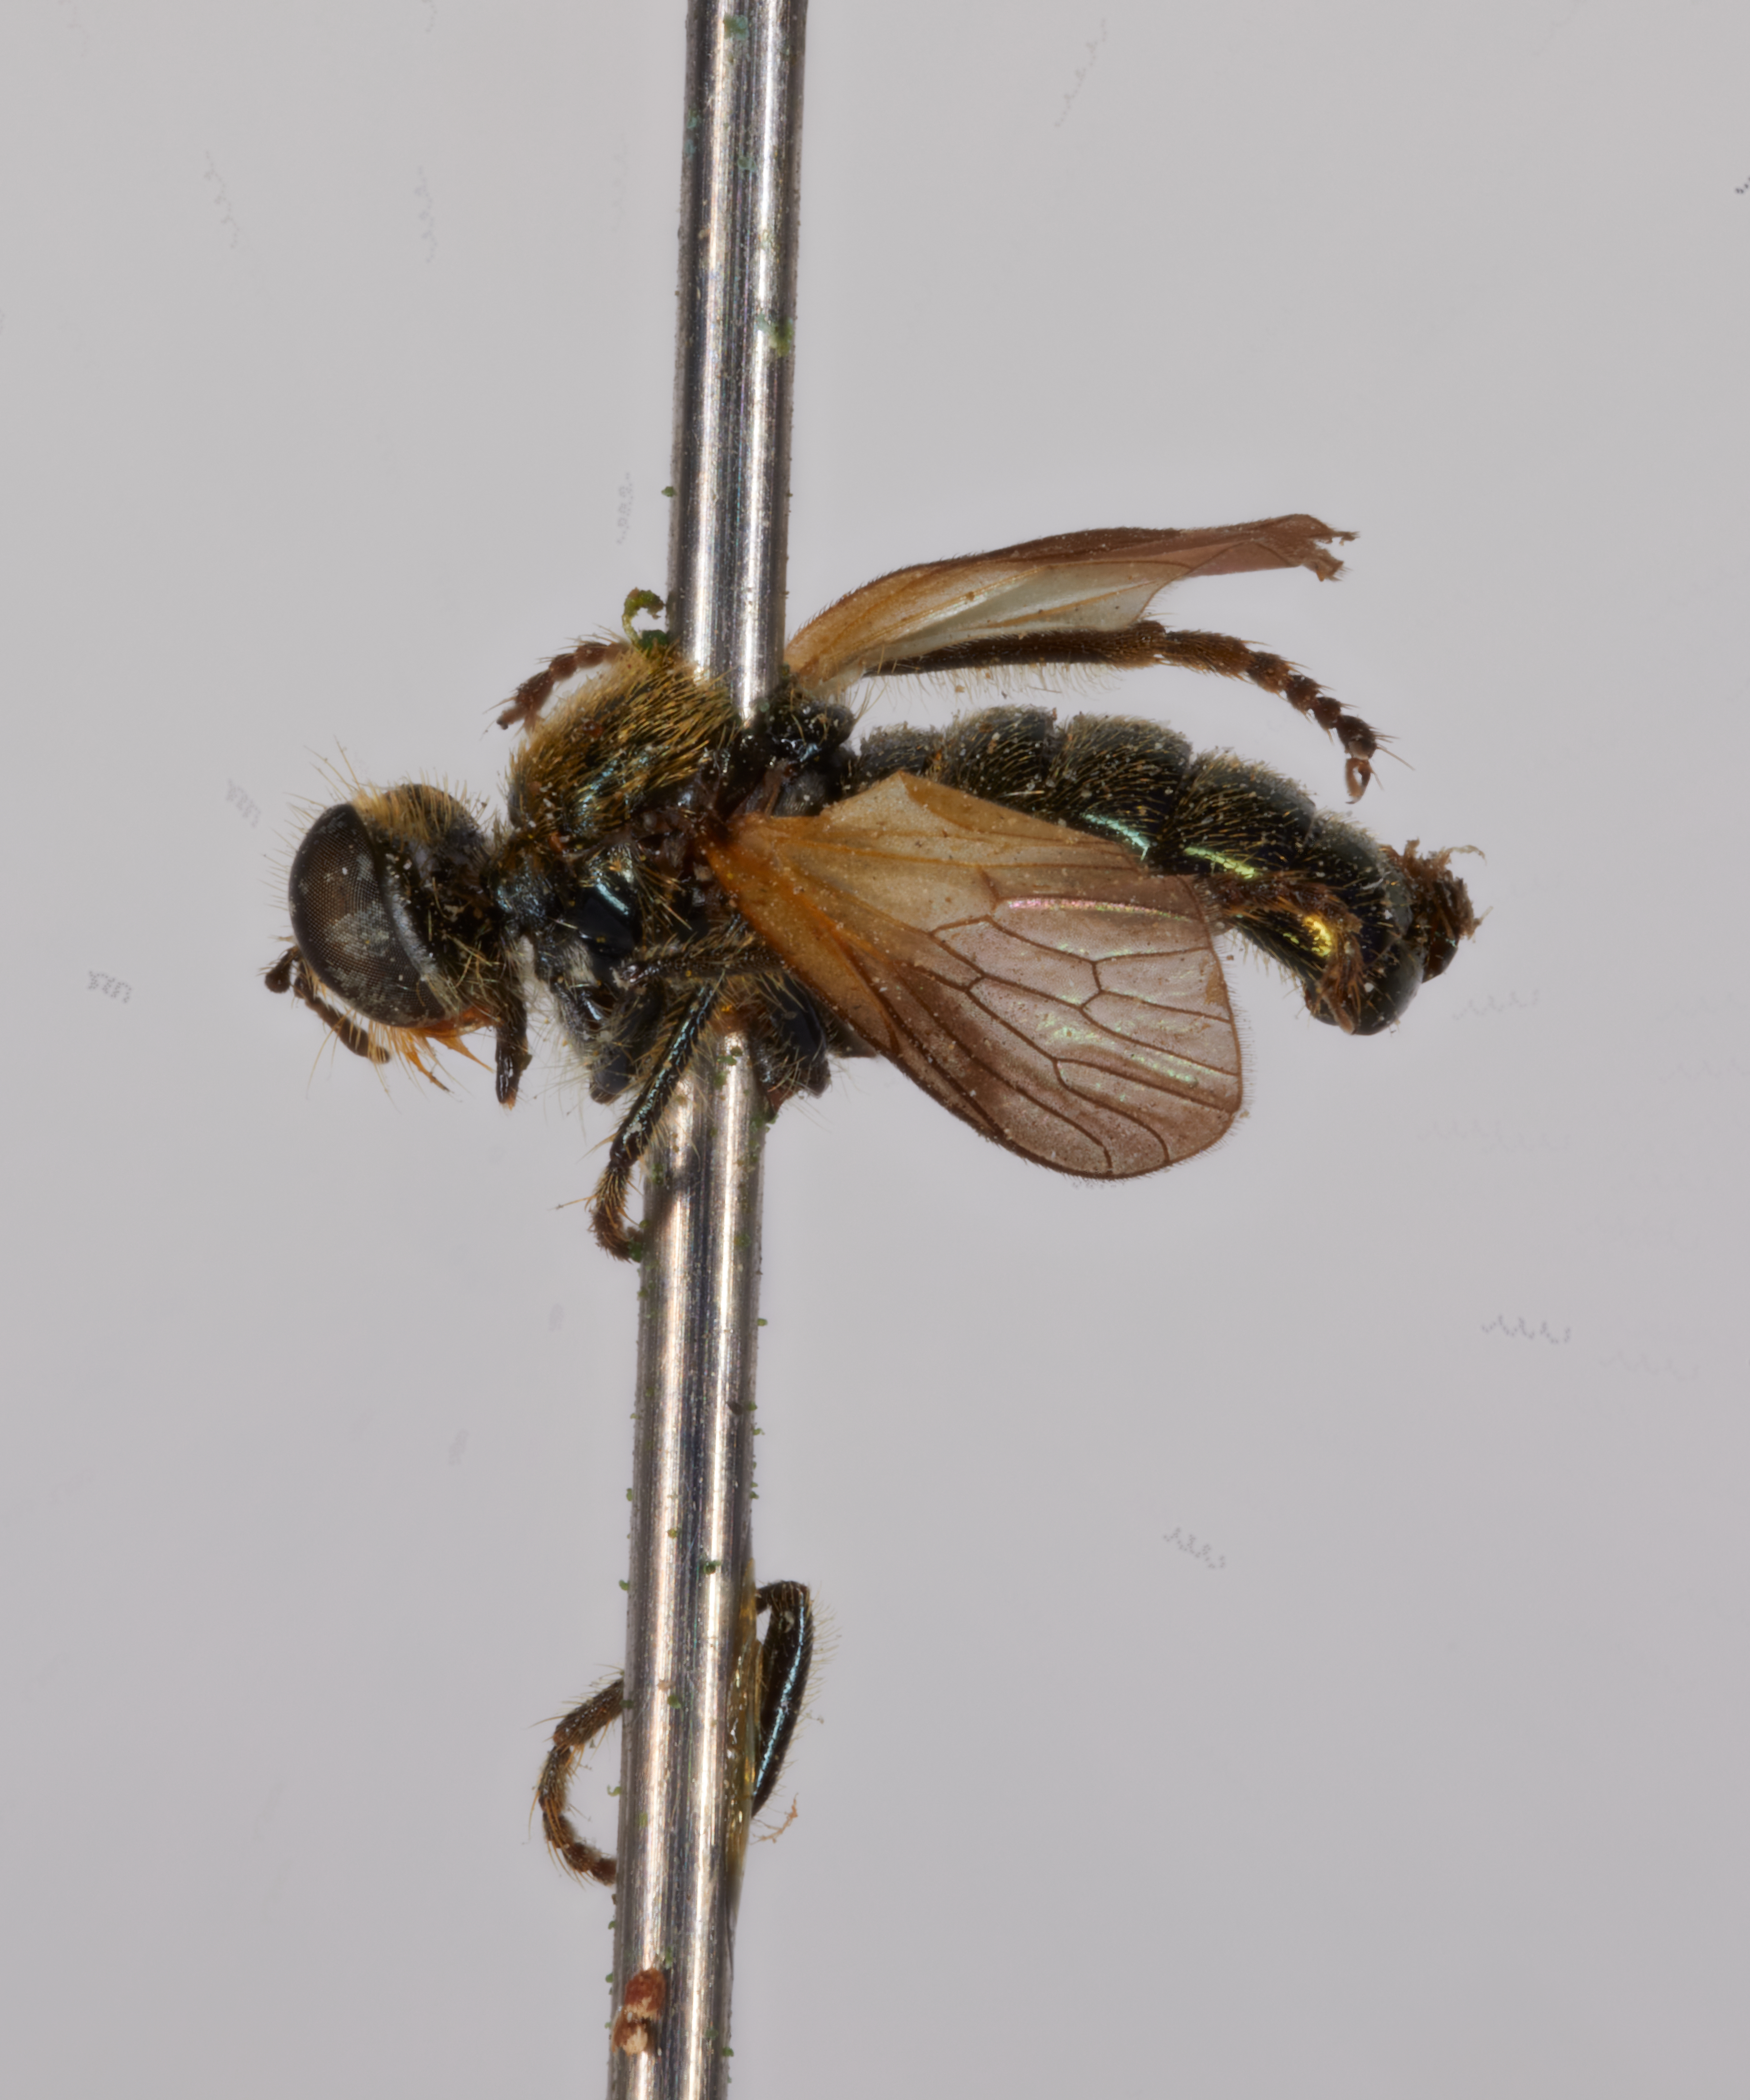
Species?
Dioctria parvula
